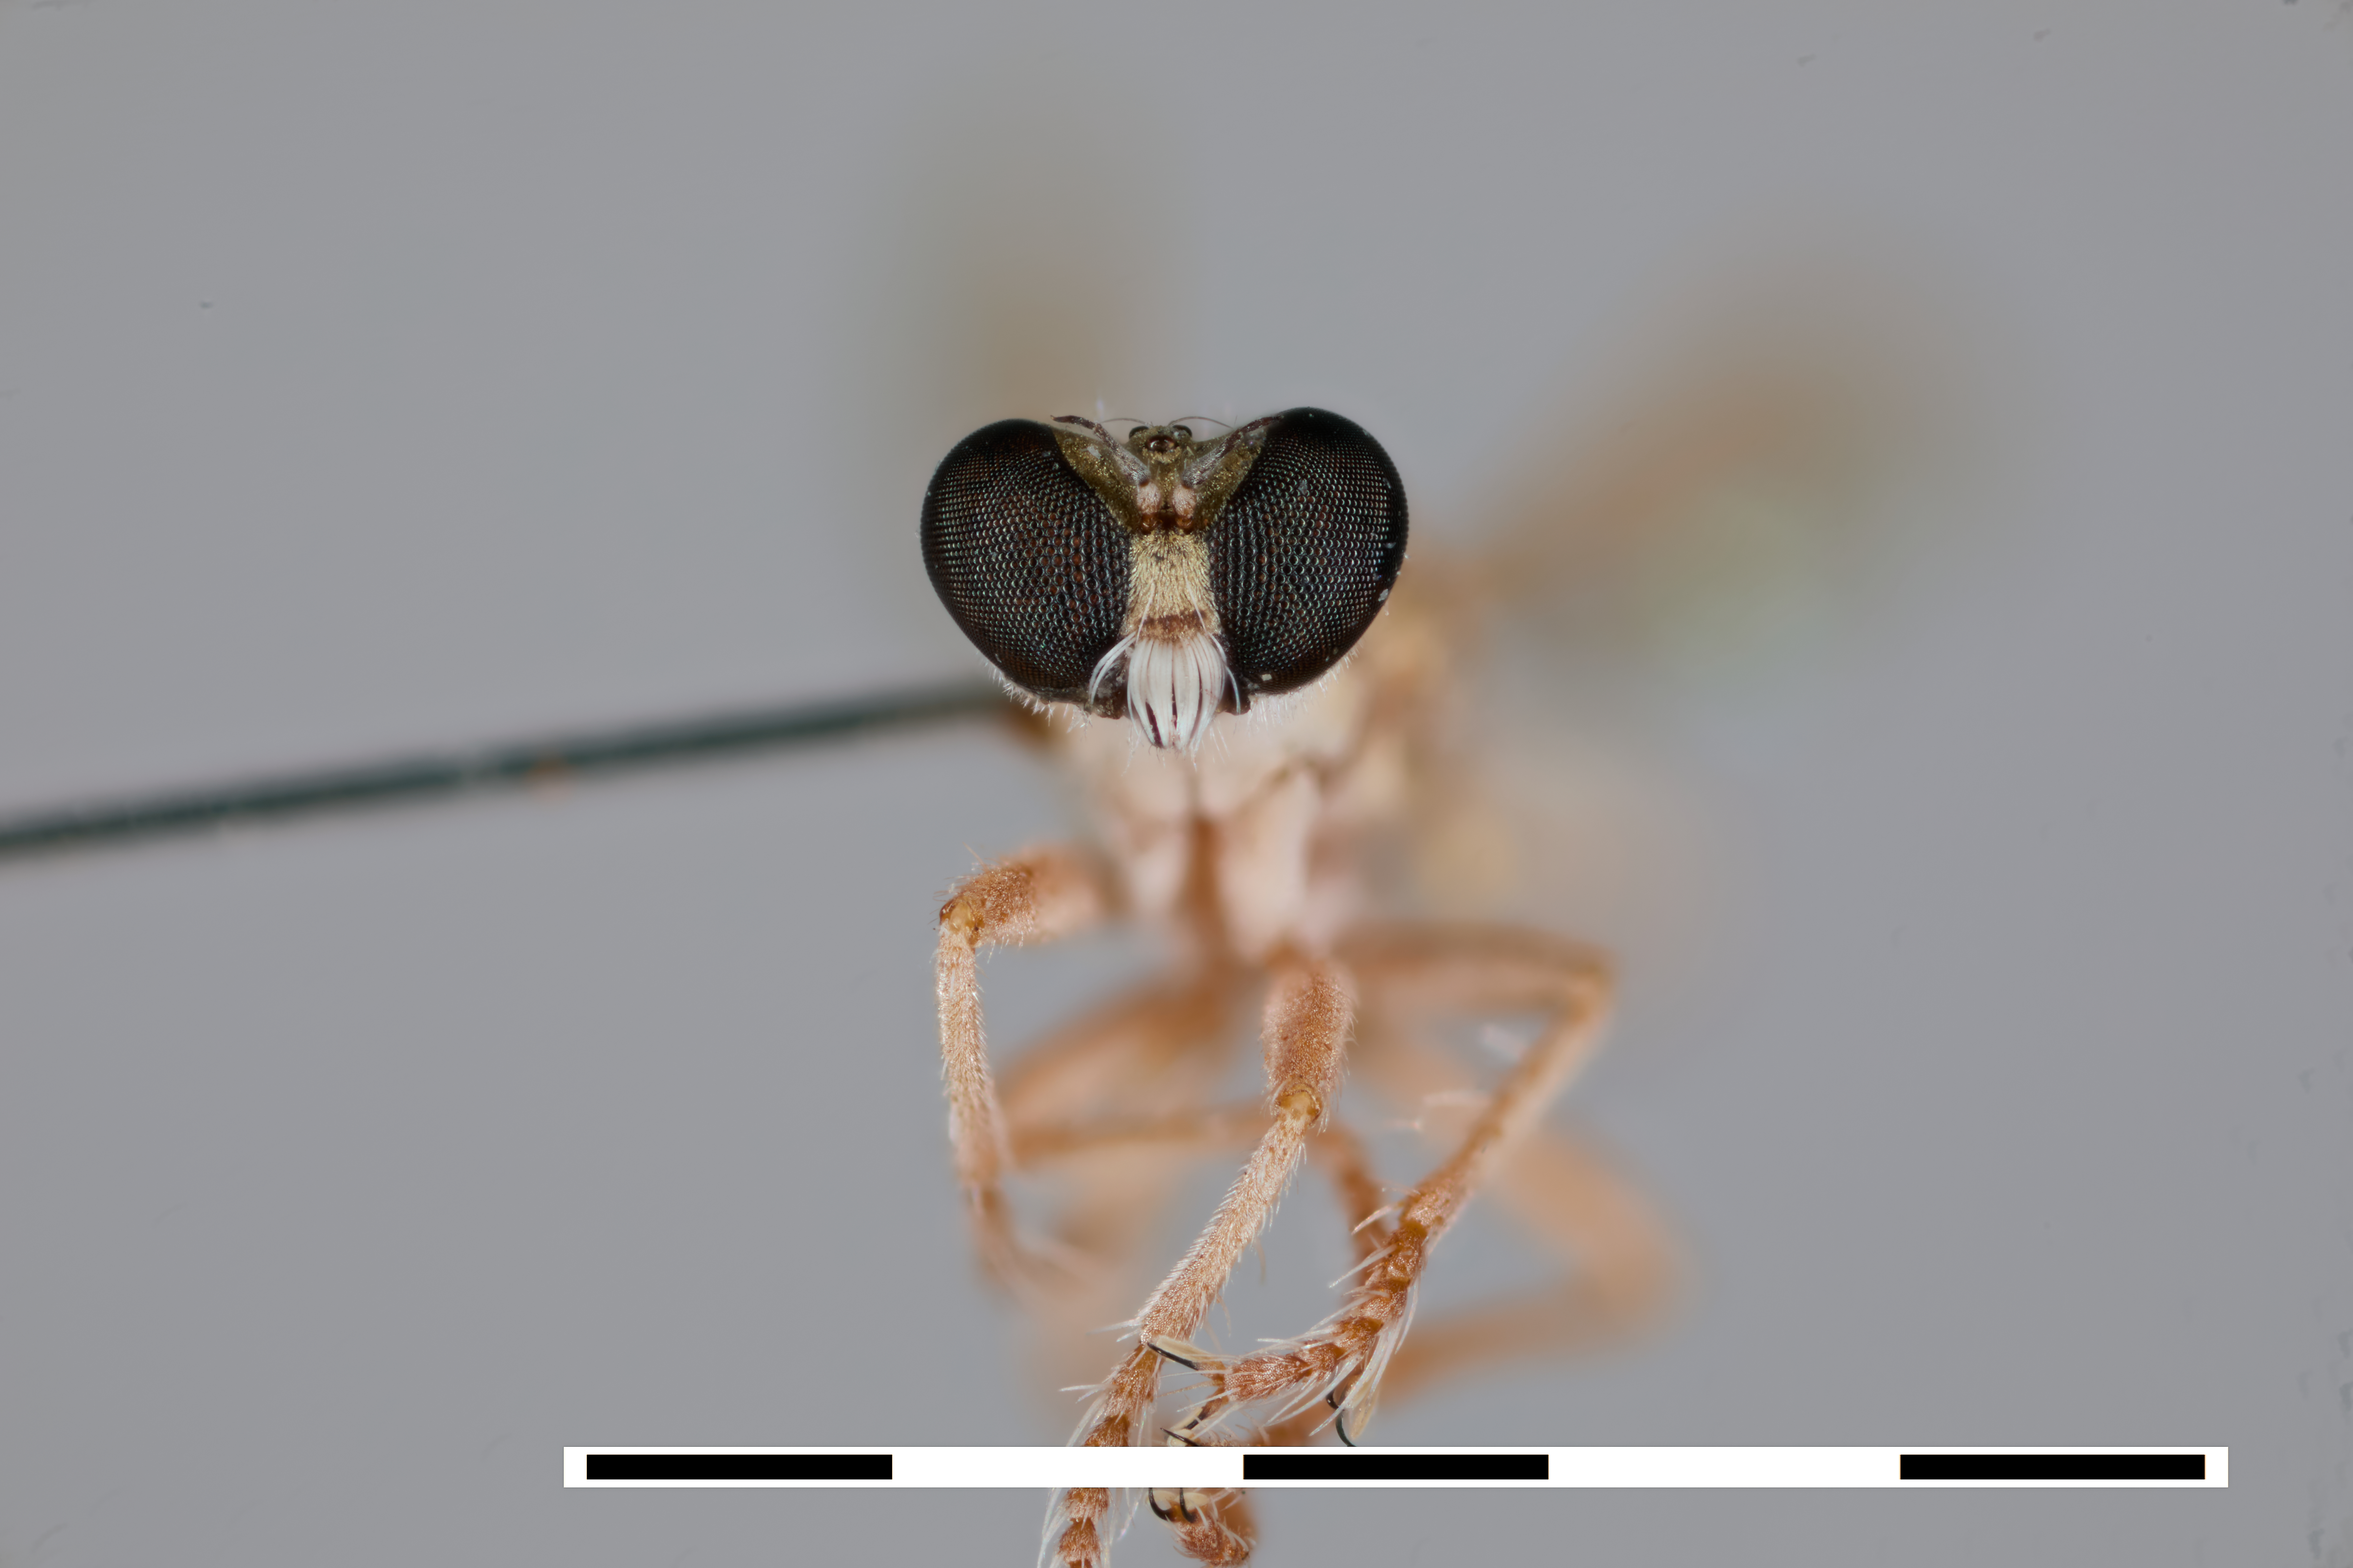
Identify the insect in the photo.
Stichopogon hermanni (also Stichopogon engeli)
